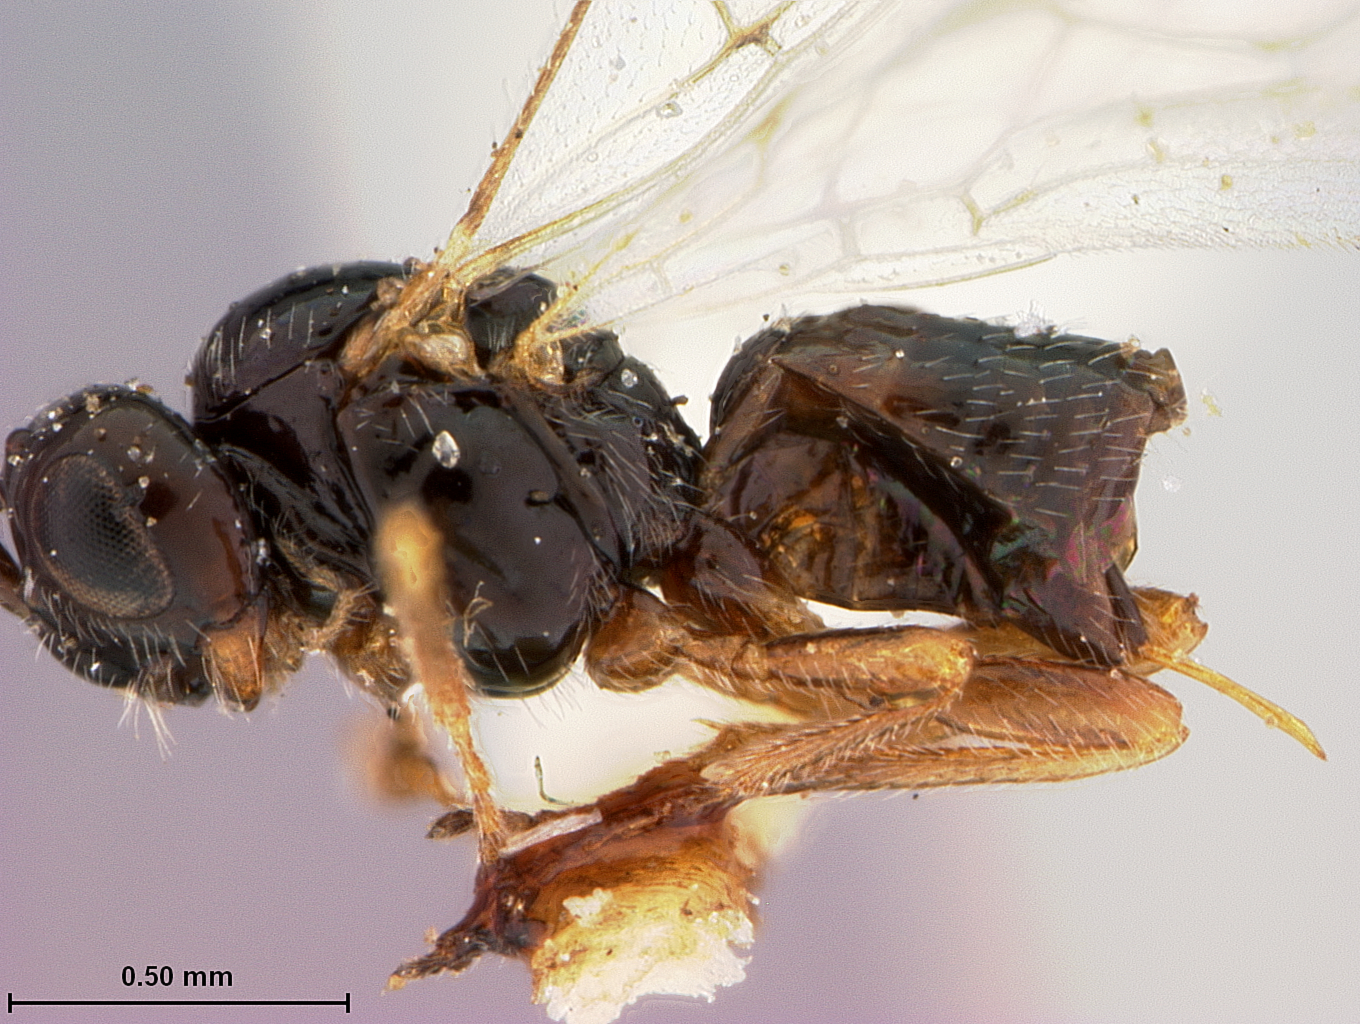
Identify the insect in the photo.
Opius oralis
